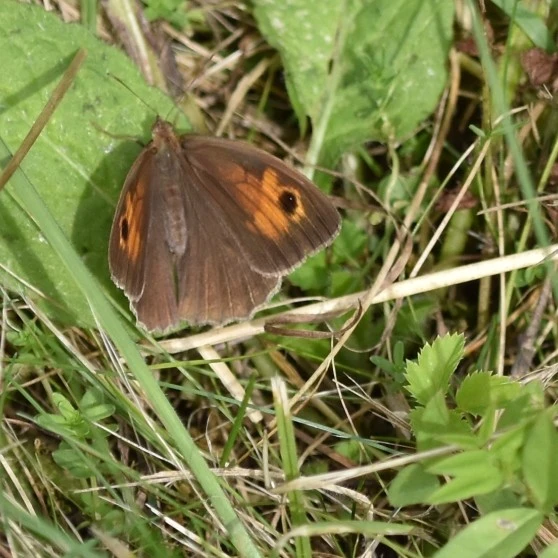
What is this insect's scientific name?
Maniola jurtina
